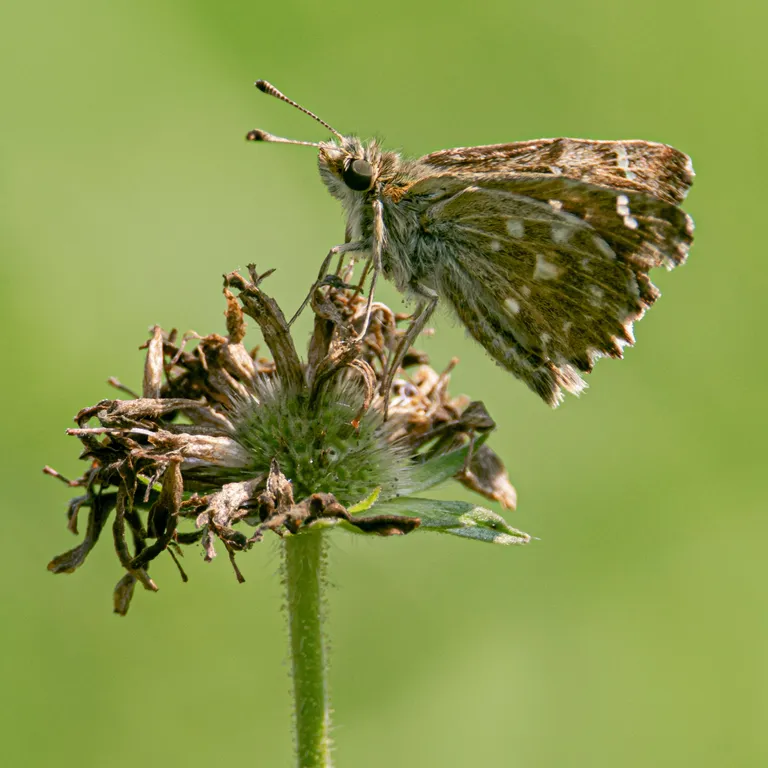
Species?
Carcharodus alceae
